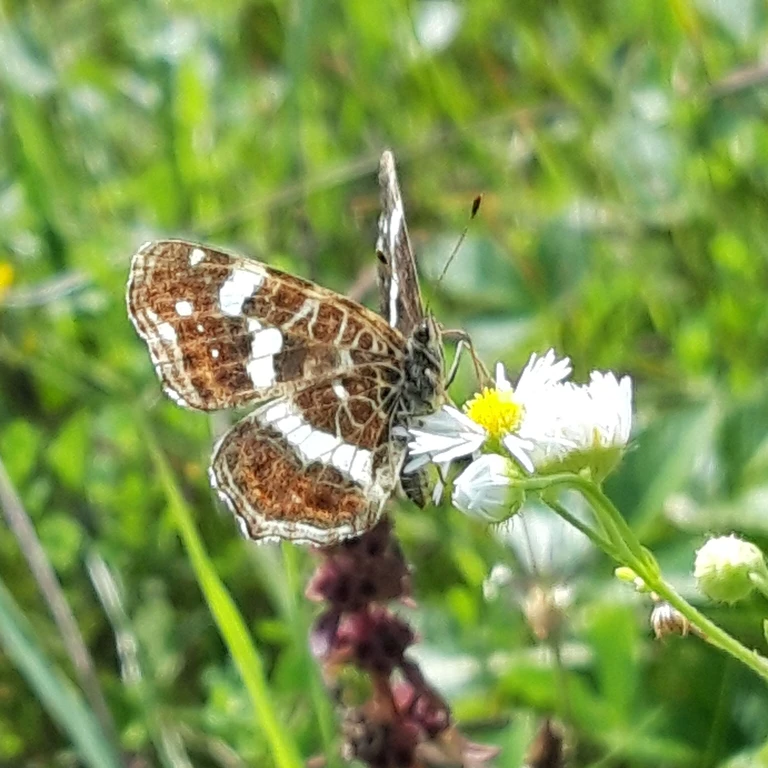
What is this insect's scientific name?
Araschnia levana
